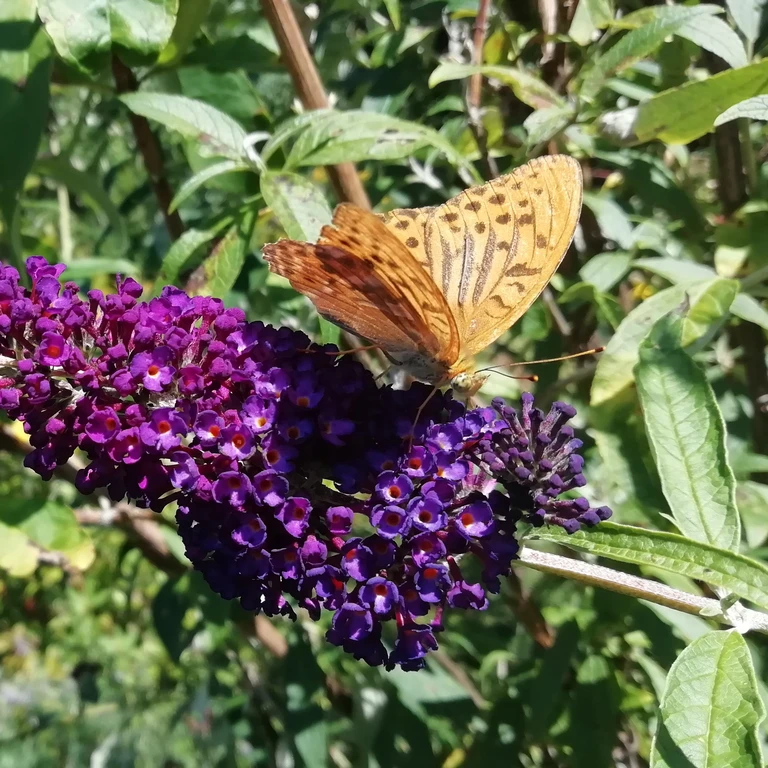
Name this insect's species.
Argynnis paphia
